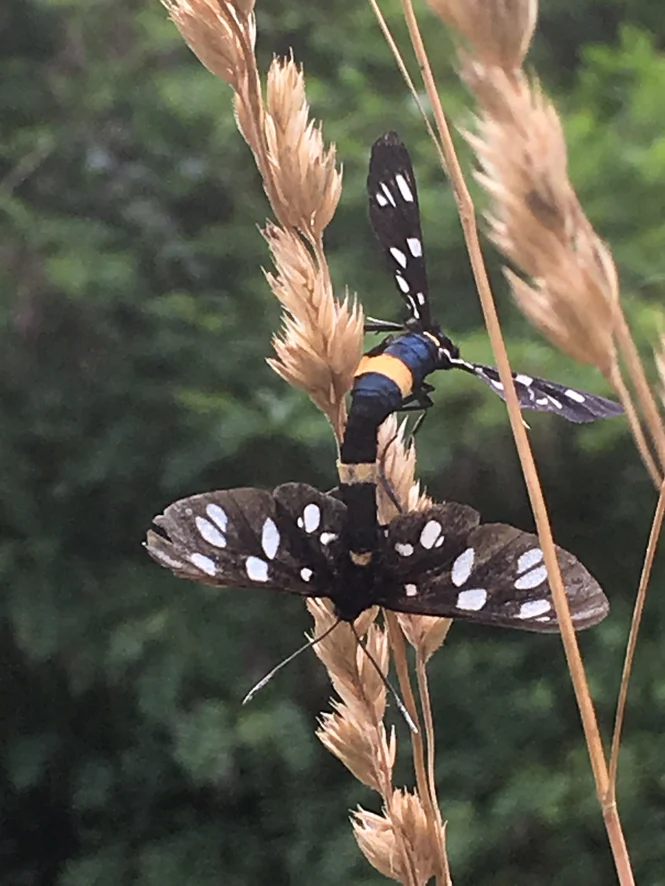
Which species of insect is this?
Amata phegea
